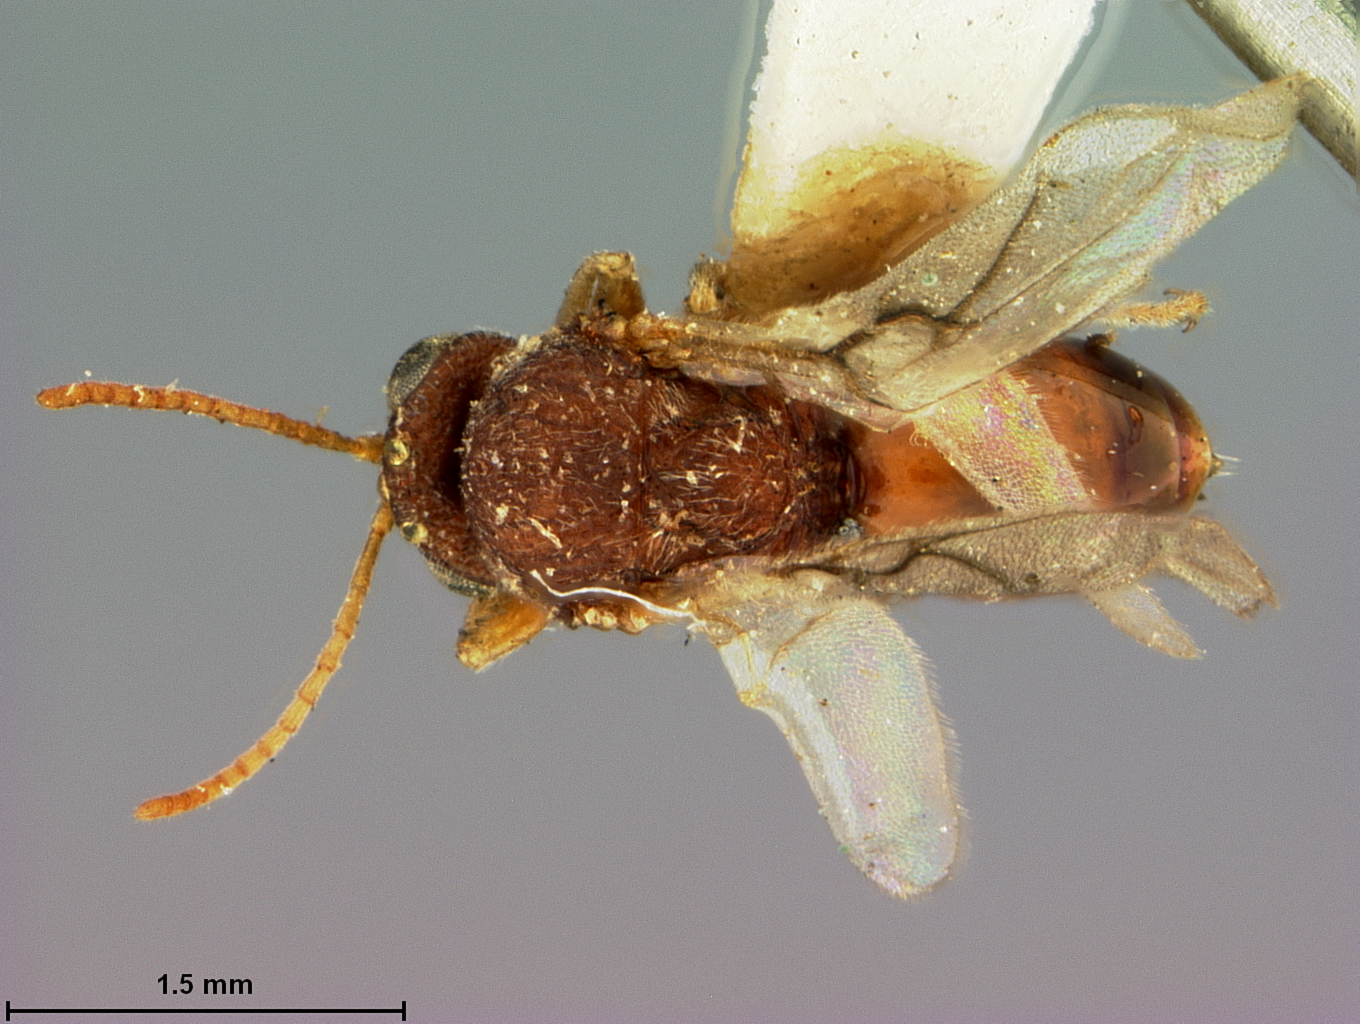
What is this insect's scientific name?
Cynips quercus
